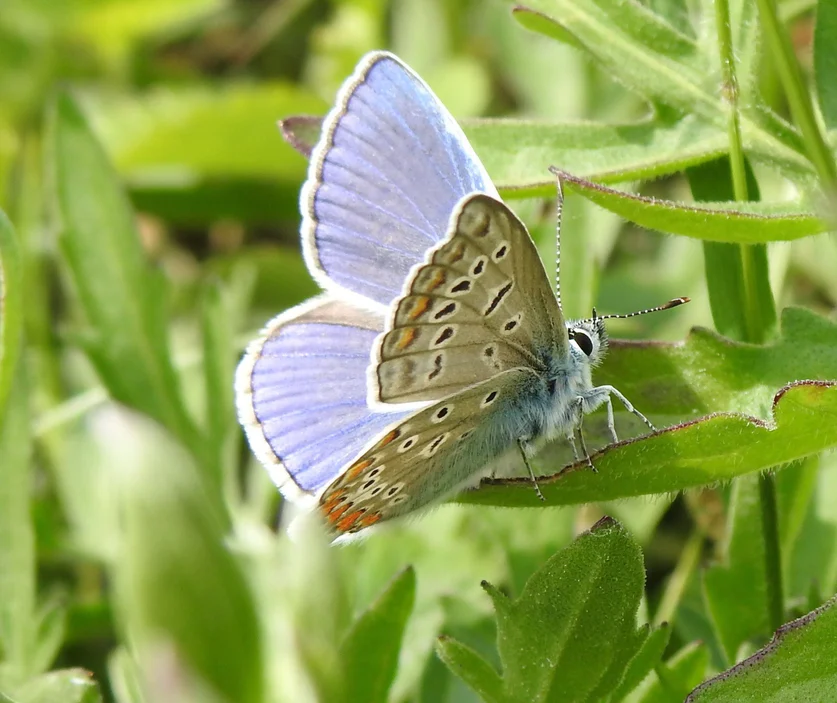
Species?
Polyommatus icarus
